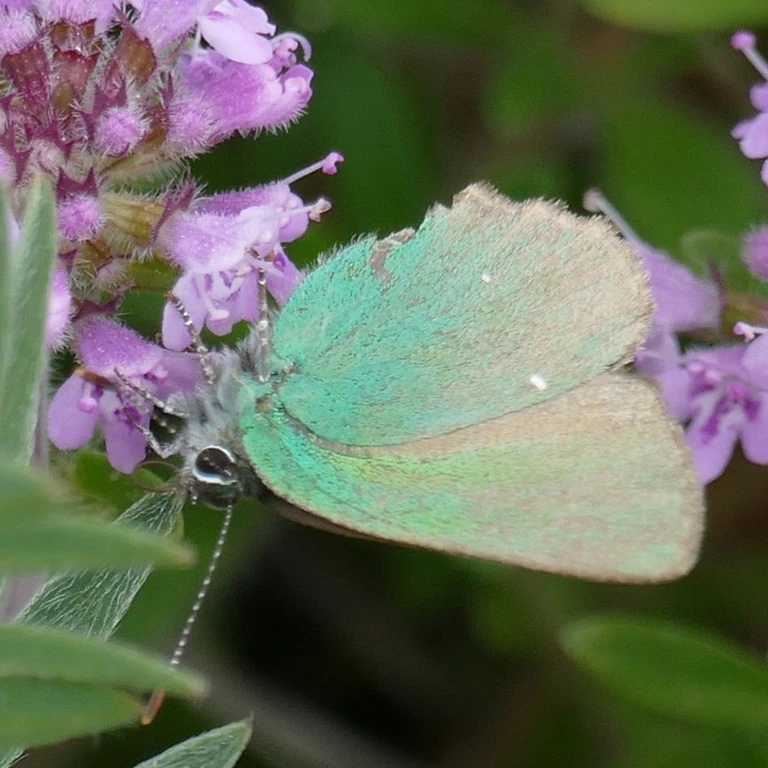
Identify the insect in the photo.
Callophrys rubi
